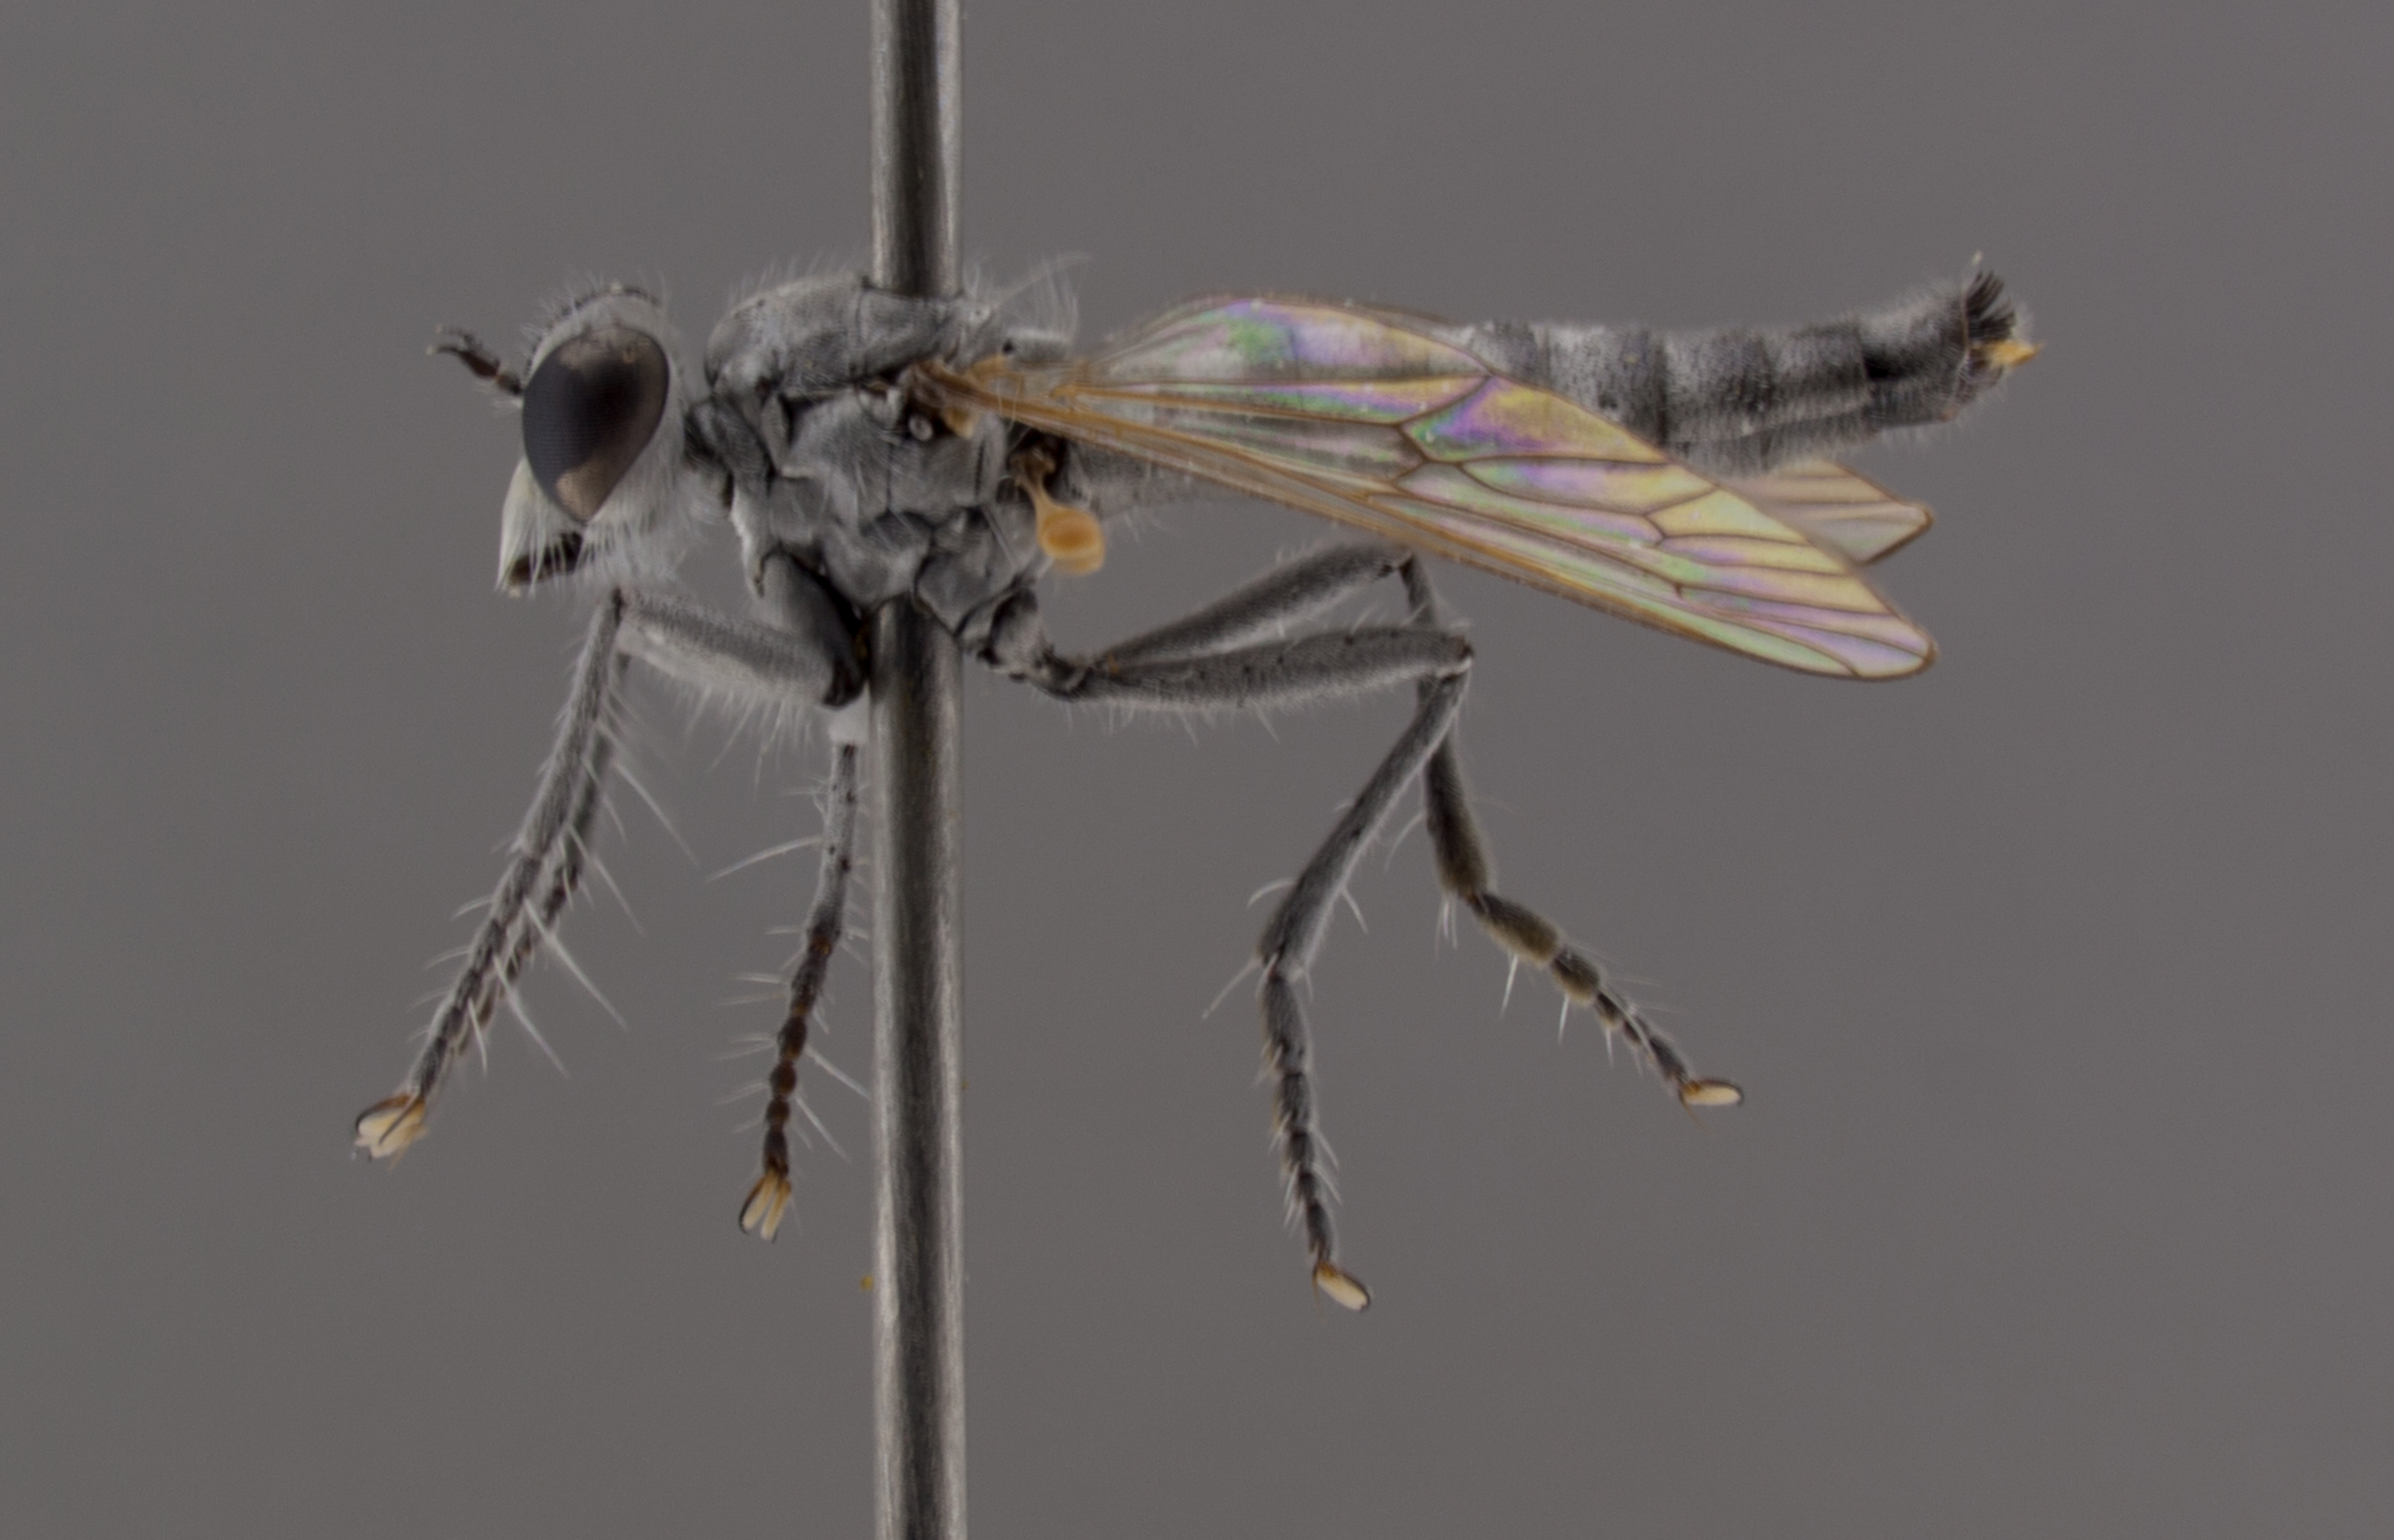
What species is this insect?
Stichopogon argenteus
